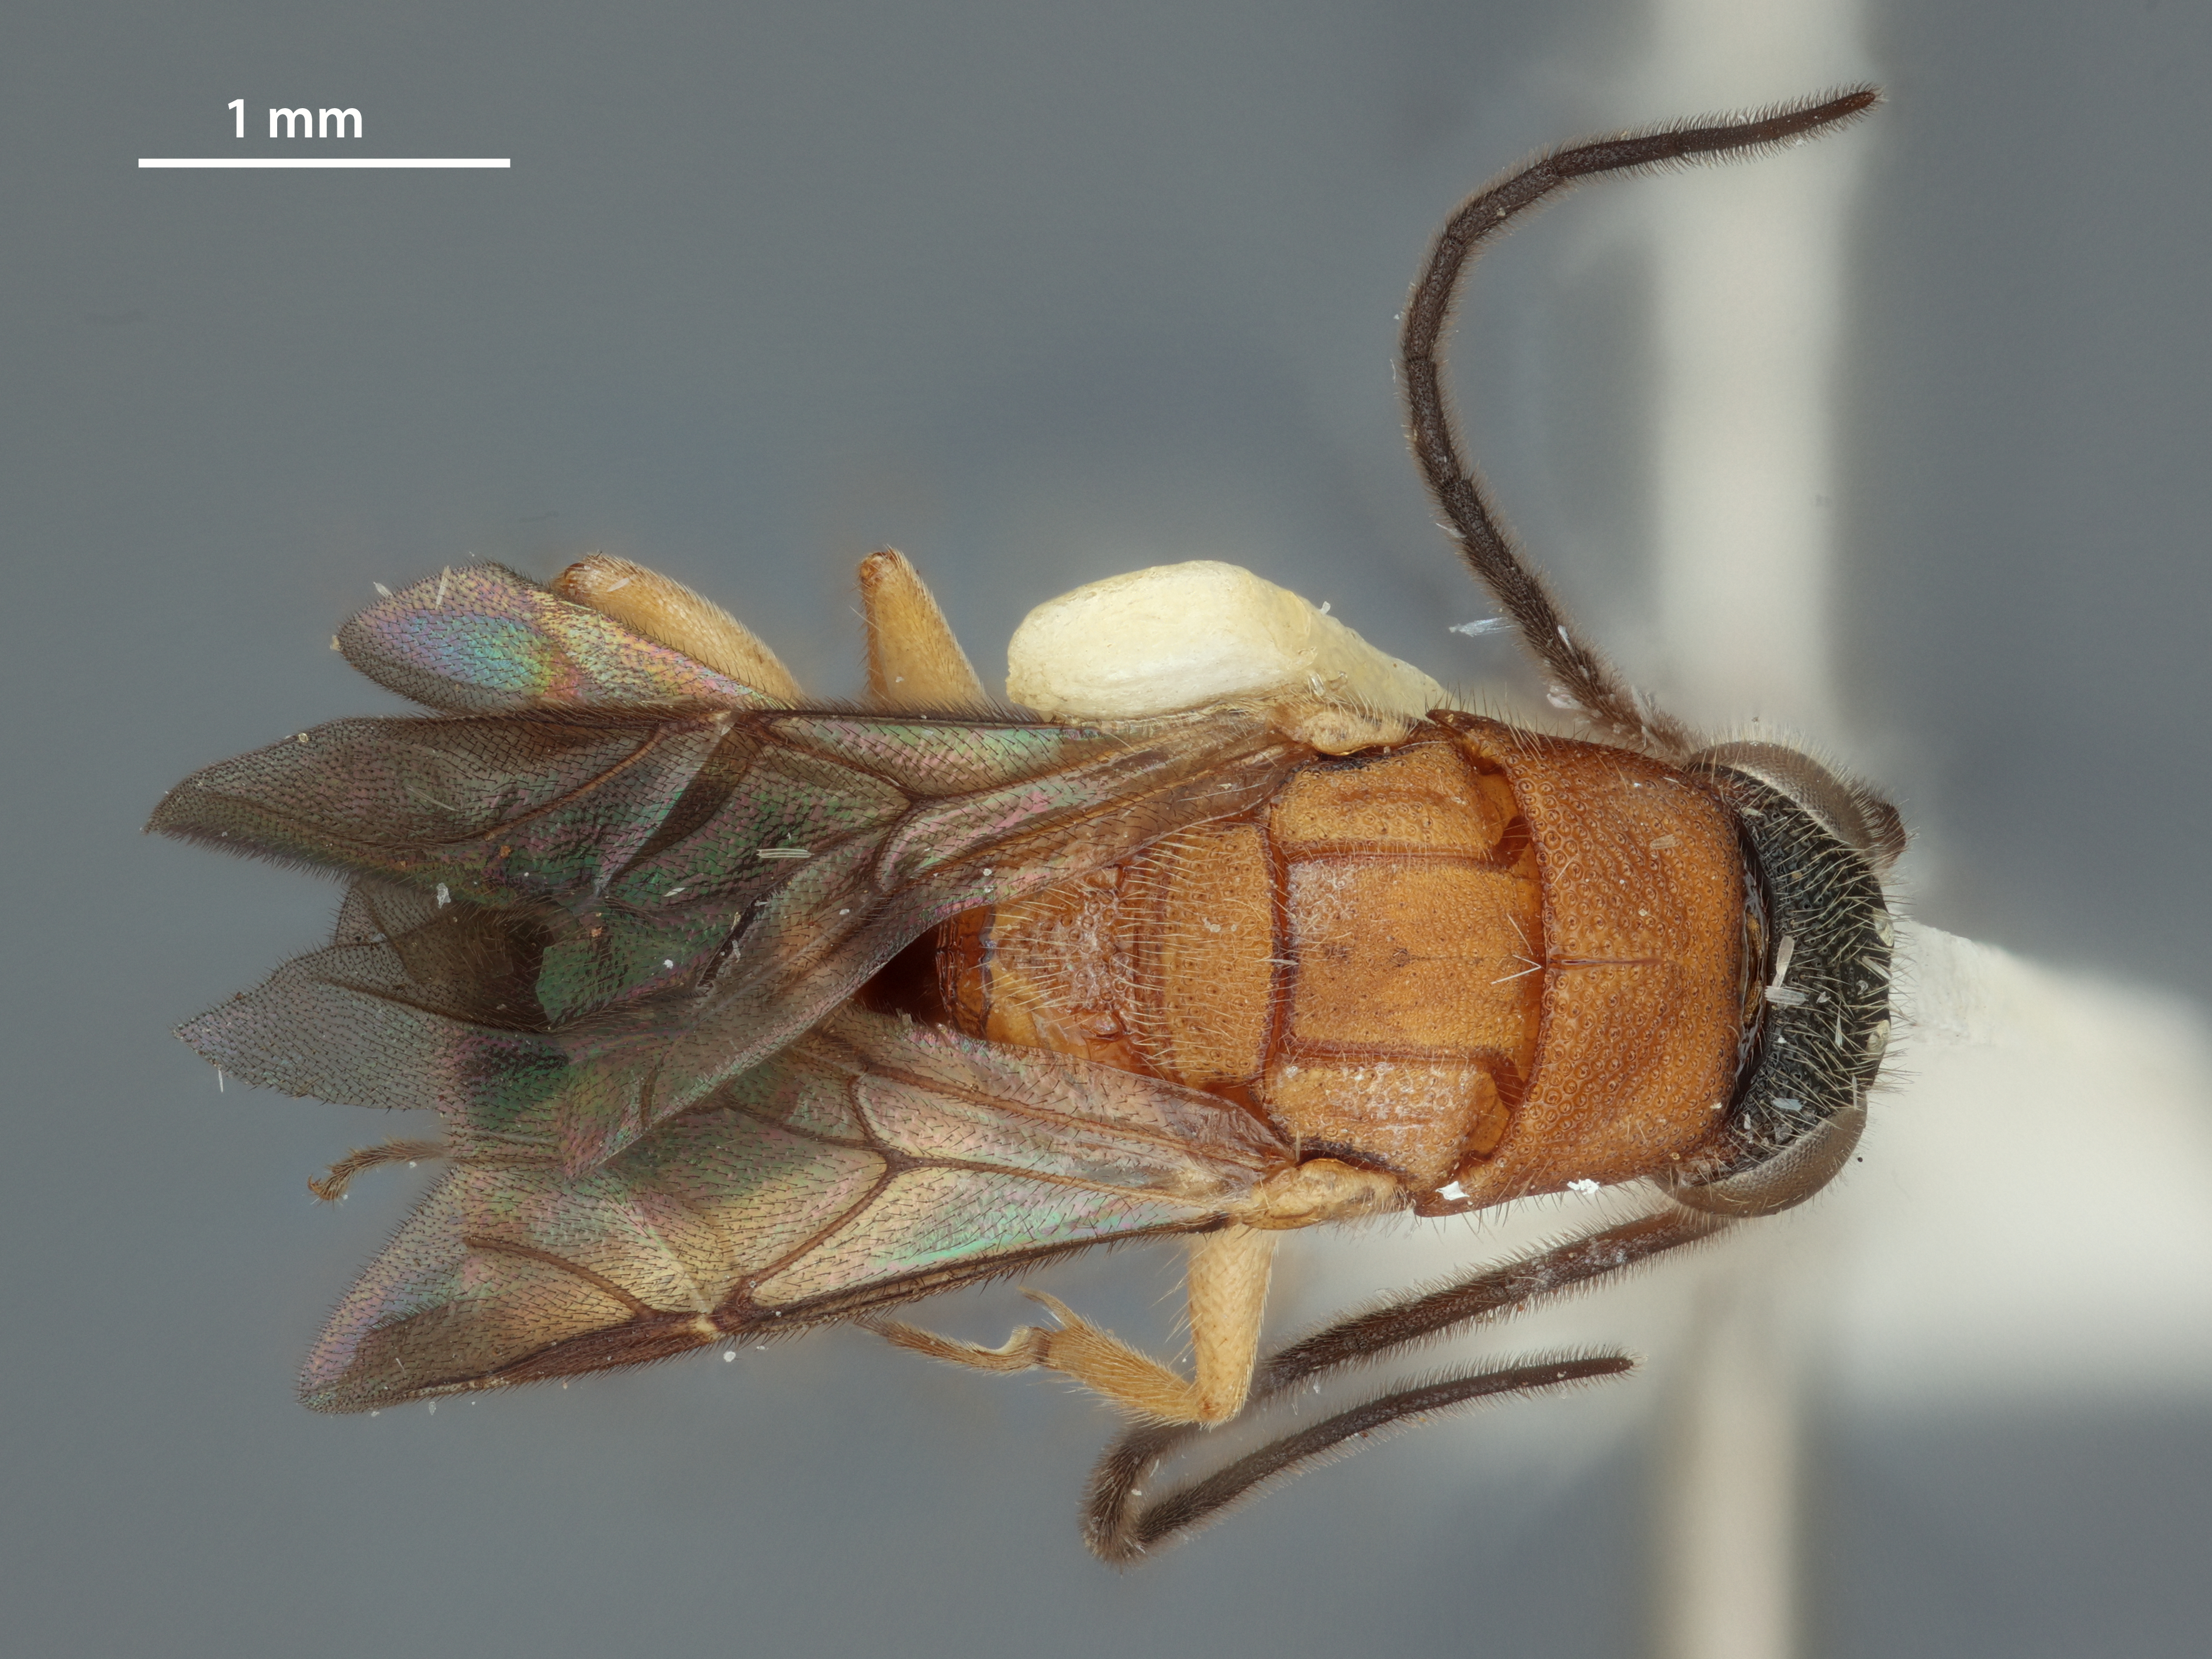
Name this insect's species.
Imasega rufithorax
